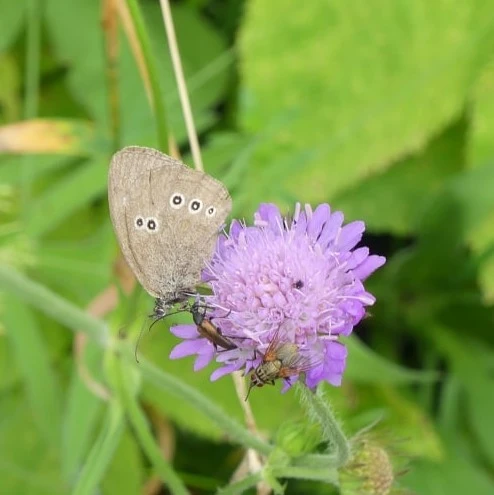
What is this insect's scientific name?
Aphantopus hyperantus
